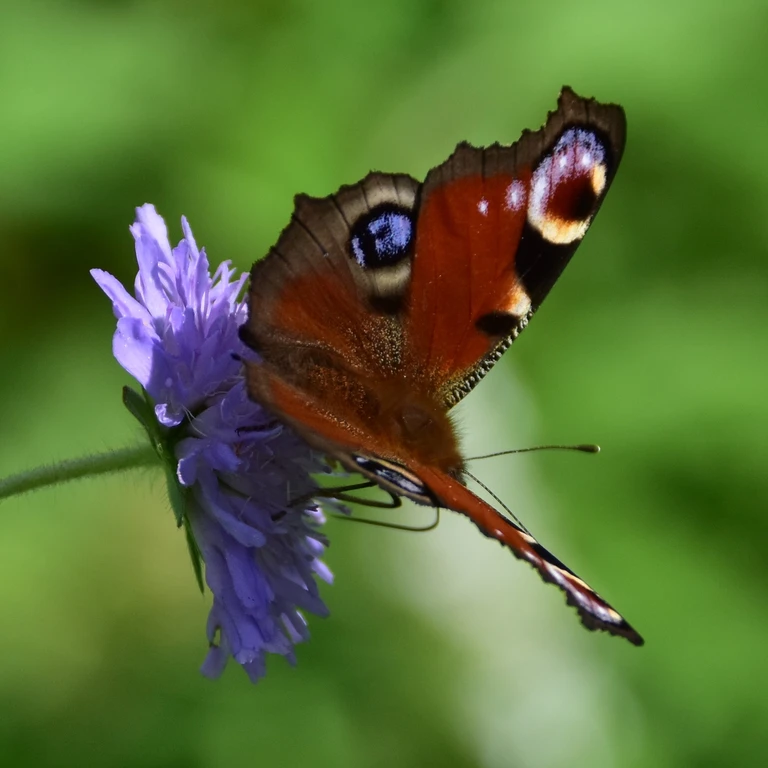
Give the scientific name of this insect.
Aglais io
